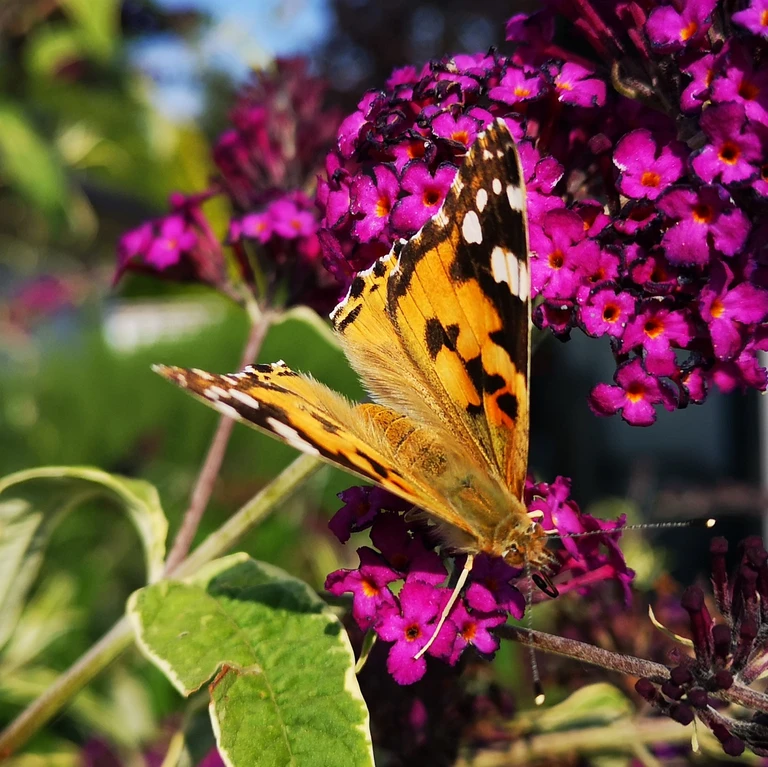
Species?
Vanessa cardui
